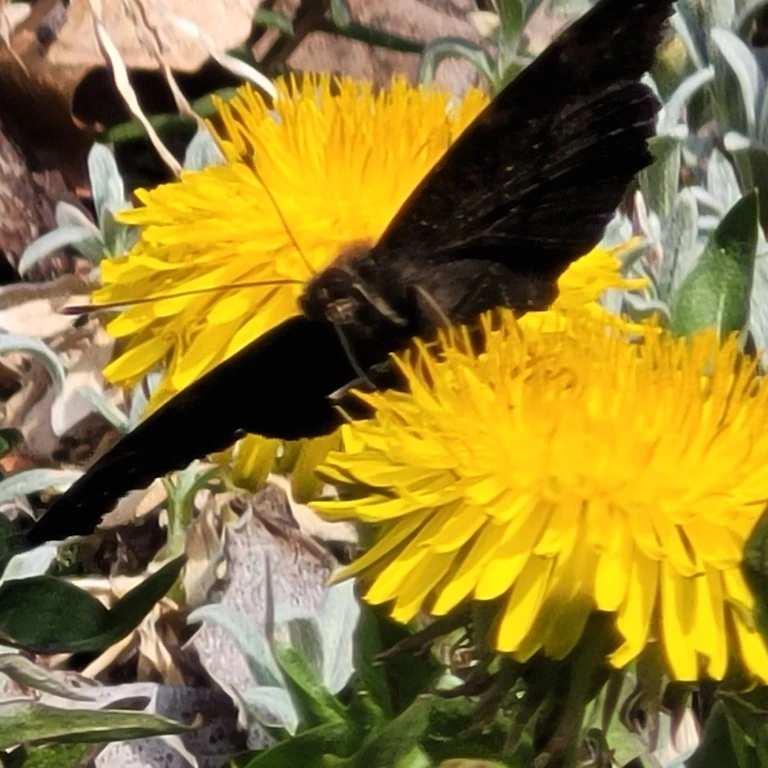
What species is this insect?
Aglais io
